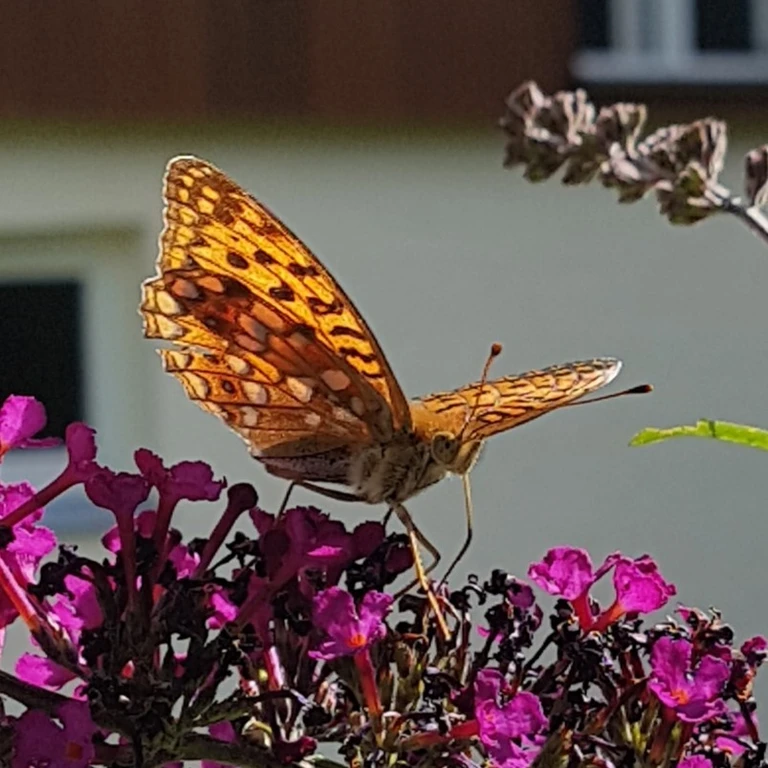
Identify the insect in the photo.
Fabriciana adippe
